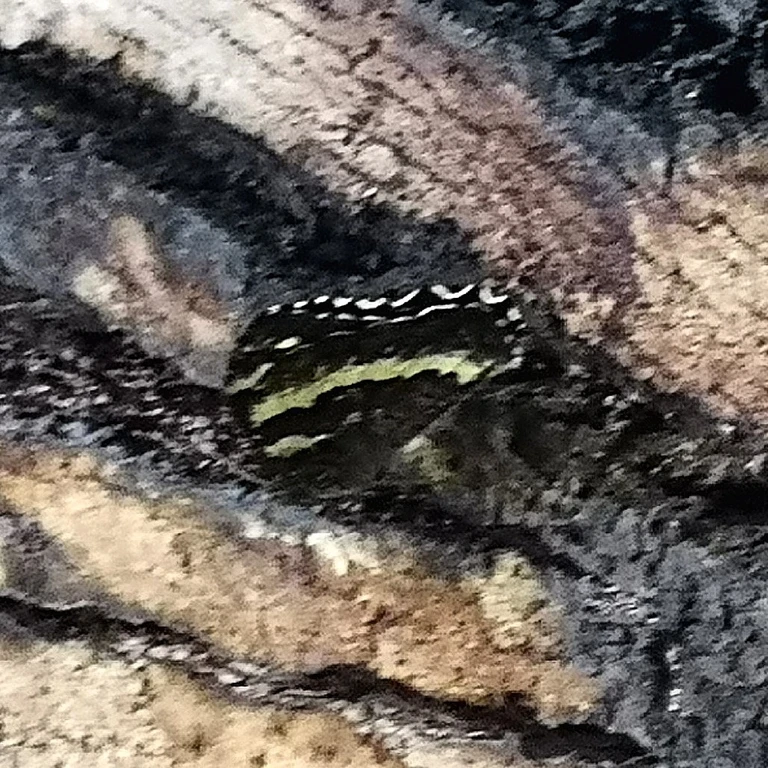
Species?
Brintesia circe
